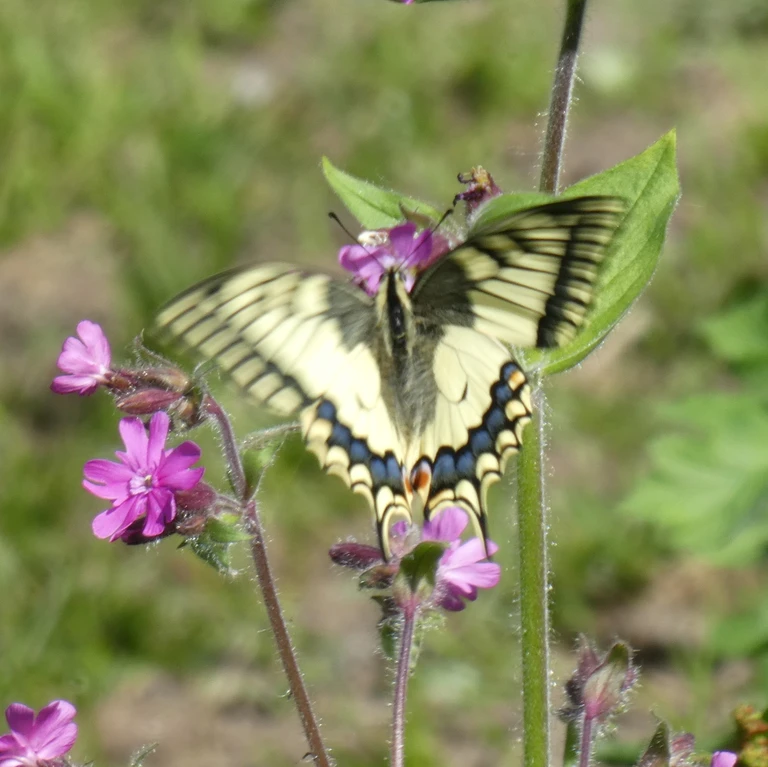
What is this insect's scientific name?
Papilio machaon
